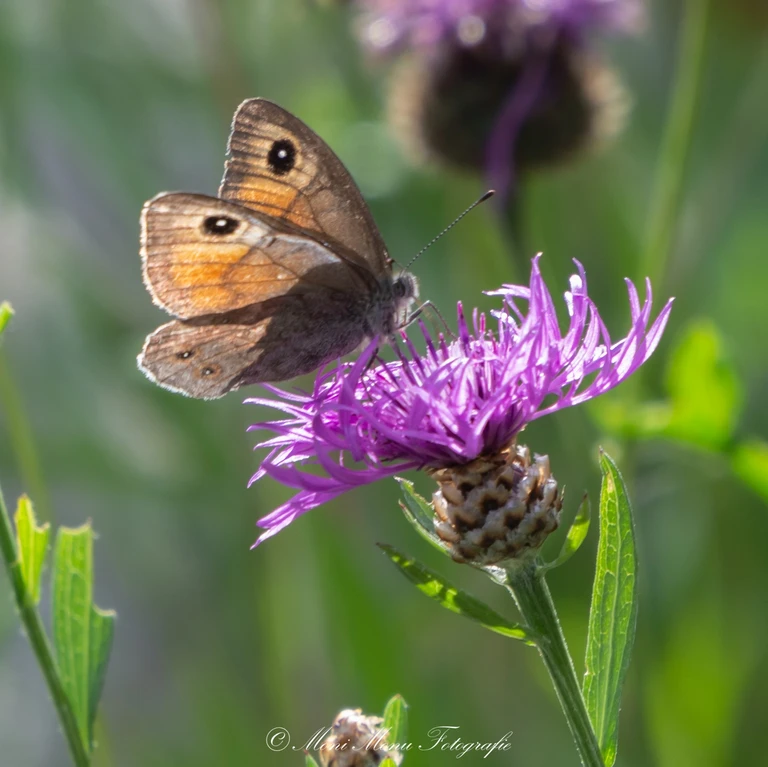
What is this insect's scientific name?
Lasiommata maera (also Pararge maera)
